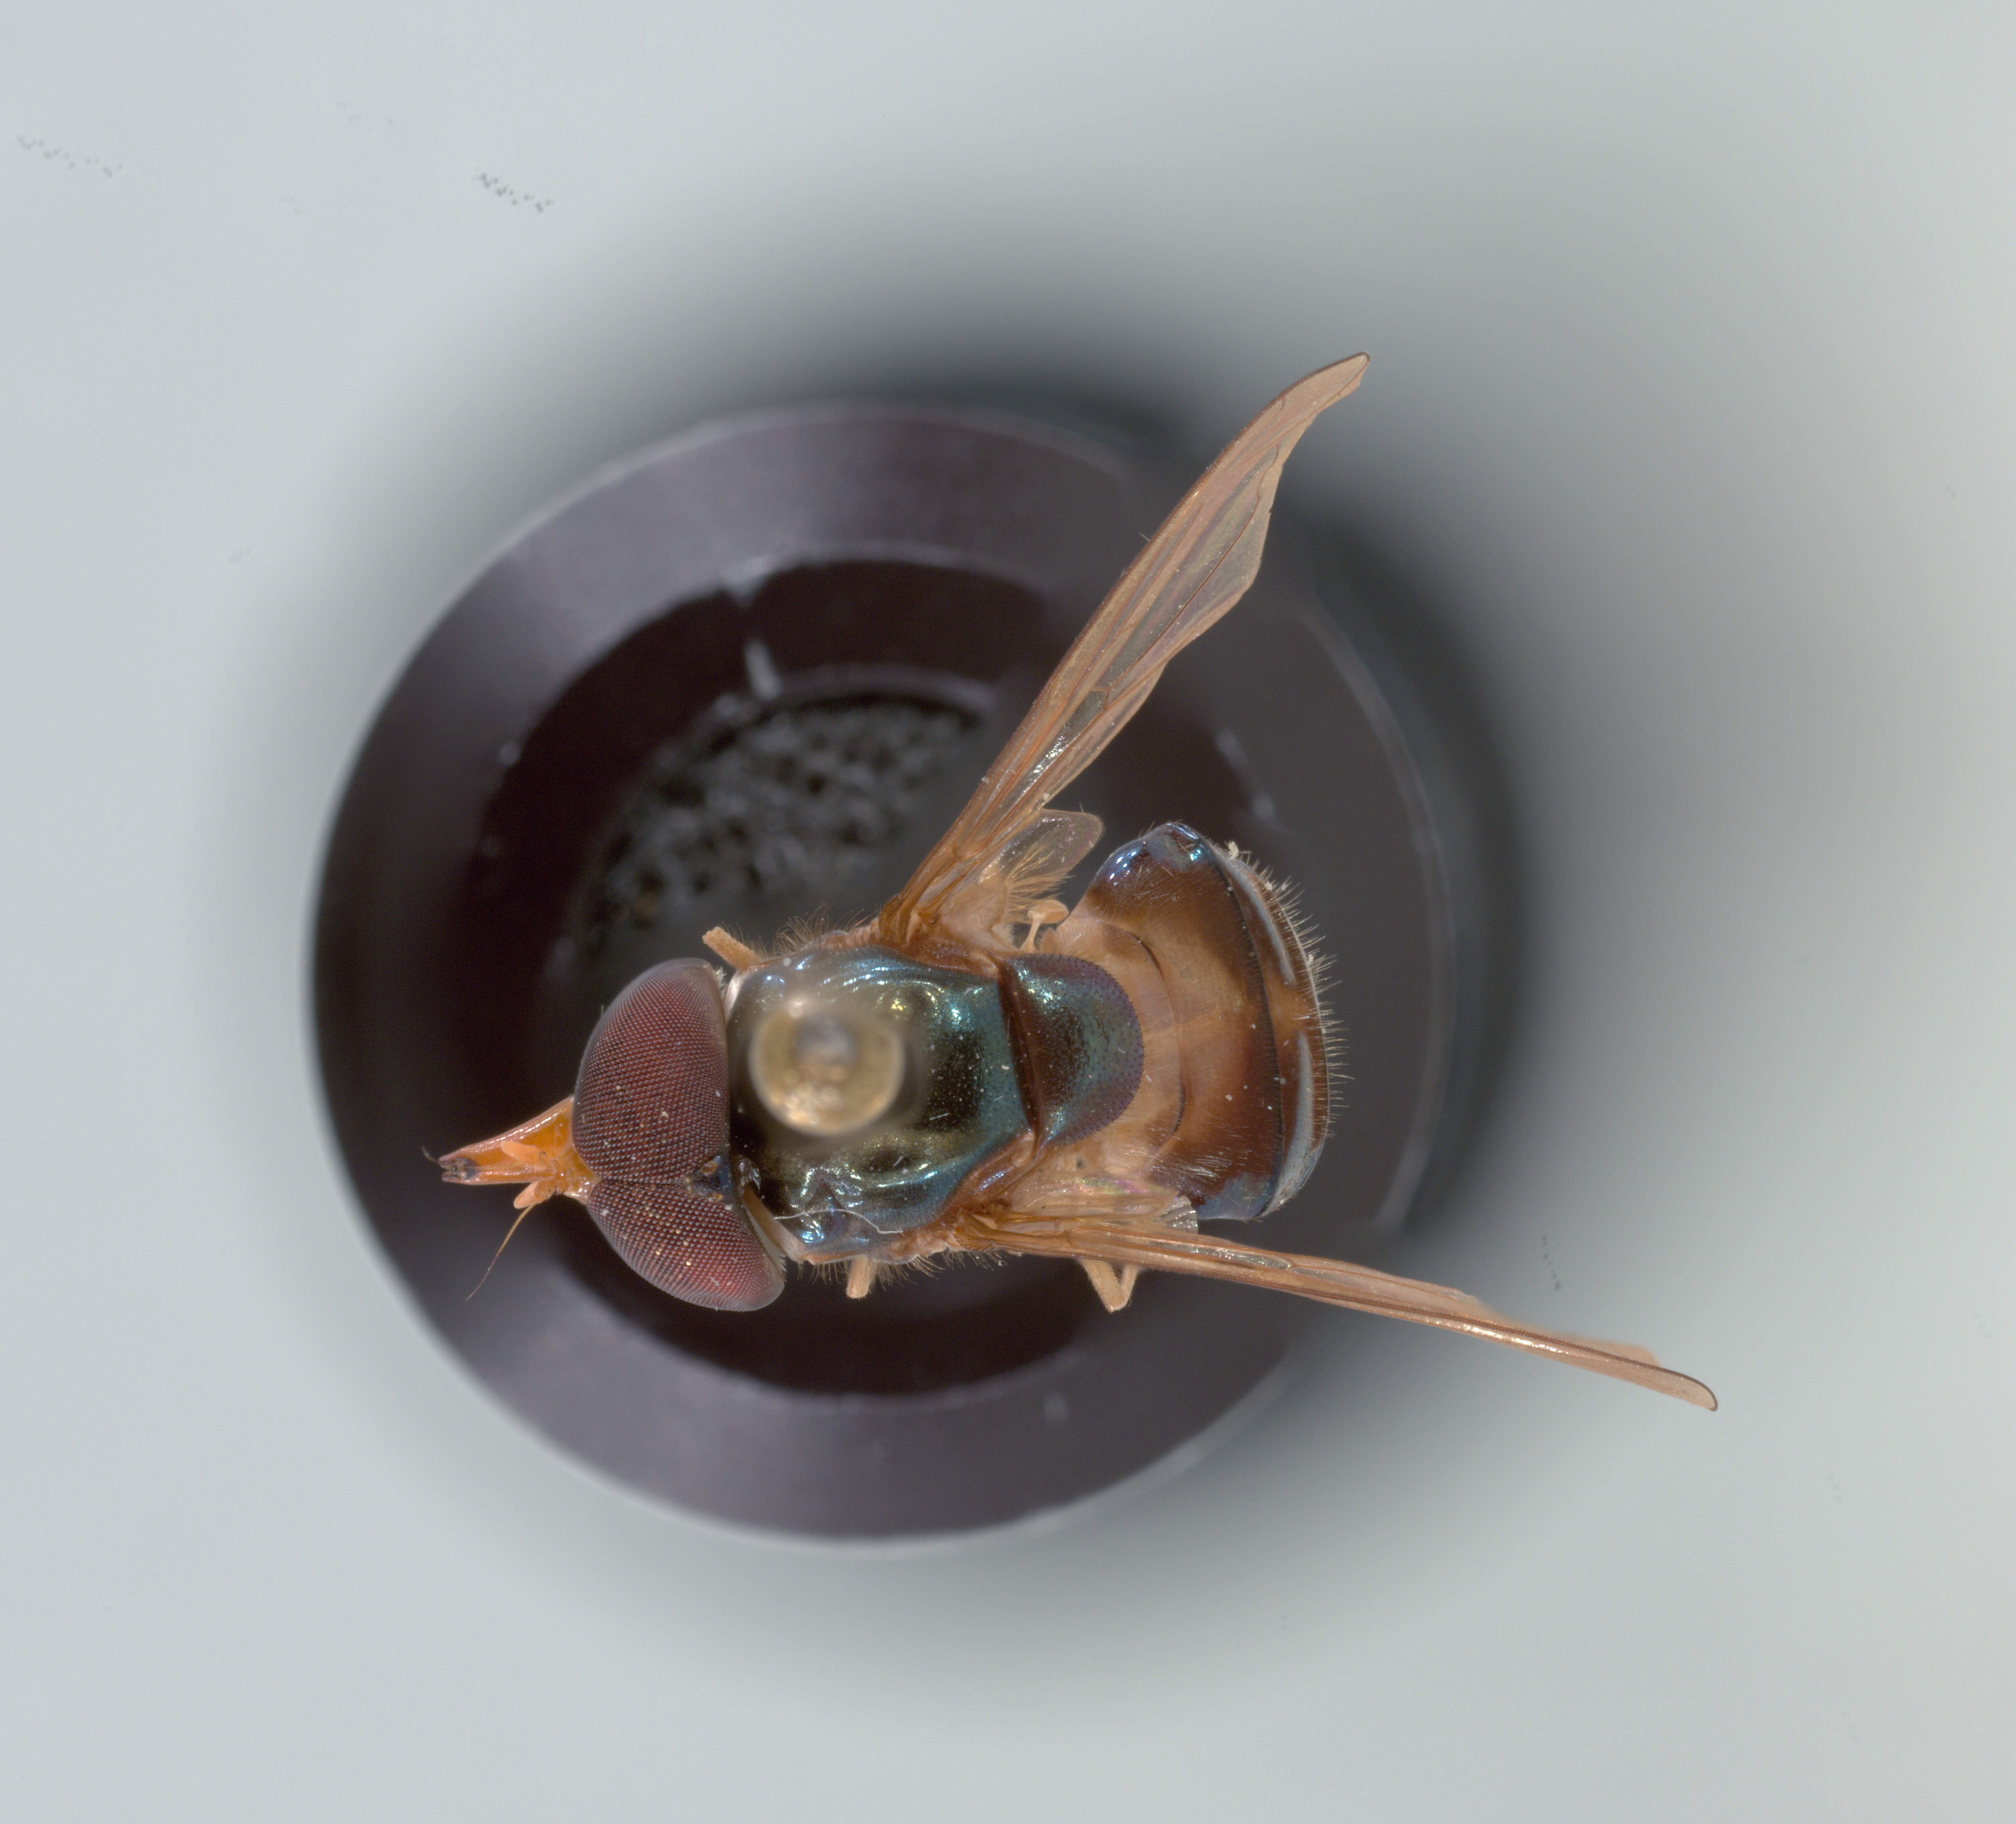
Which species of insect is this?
Rhingia semicaerulea
